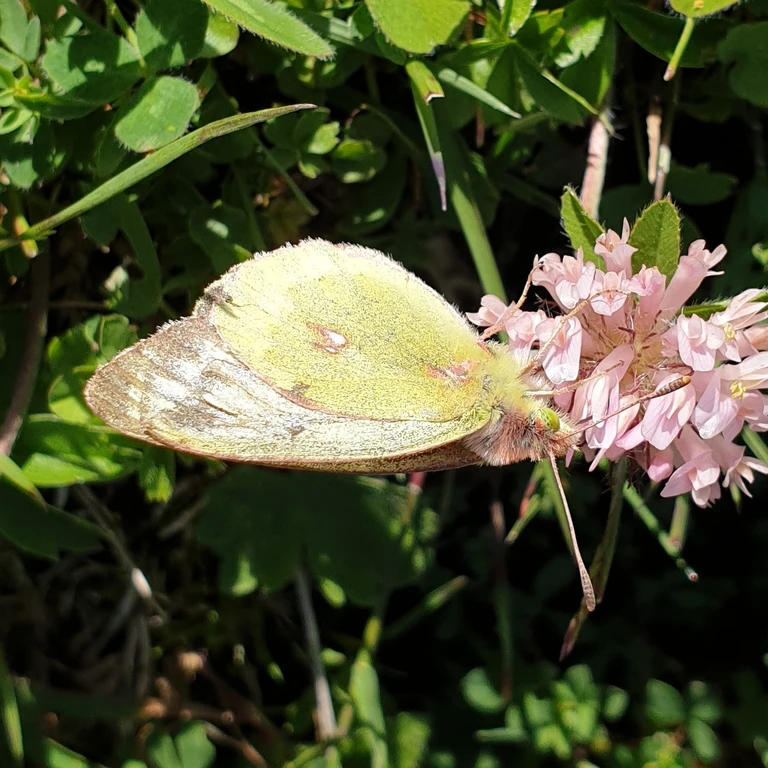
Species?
Colias phicomone
